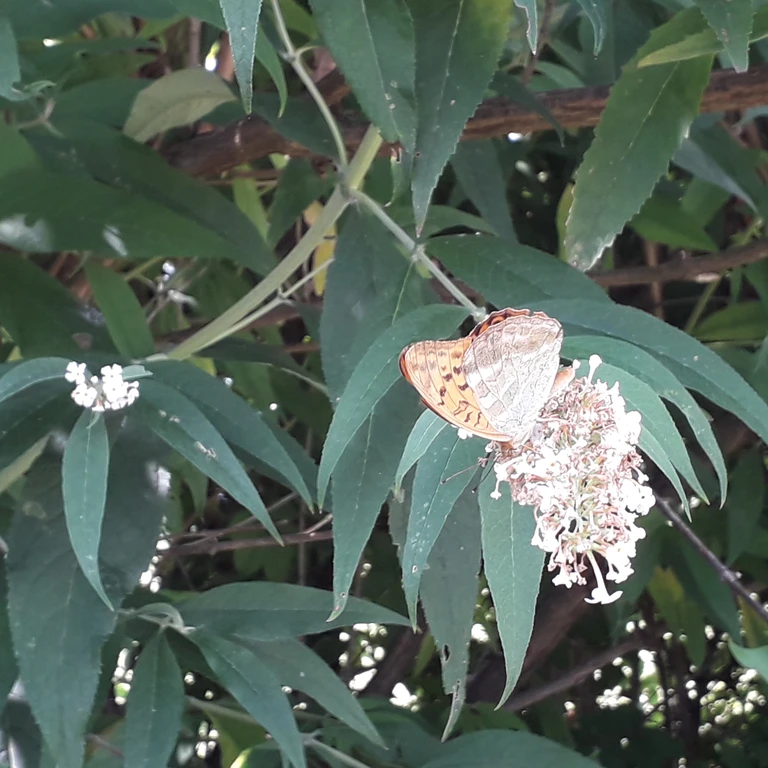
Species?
Argynnis paphia
